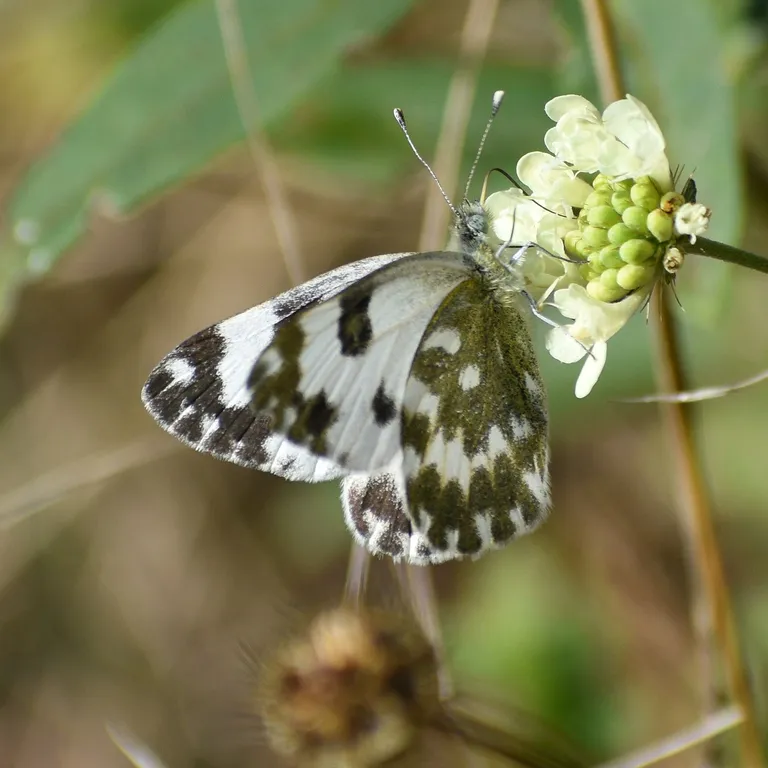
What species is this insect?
Pontia edusa
